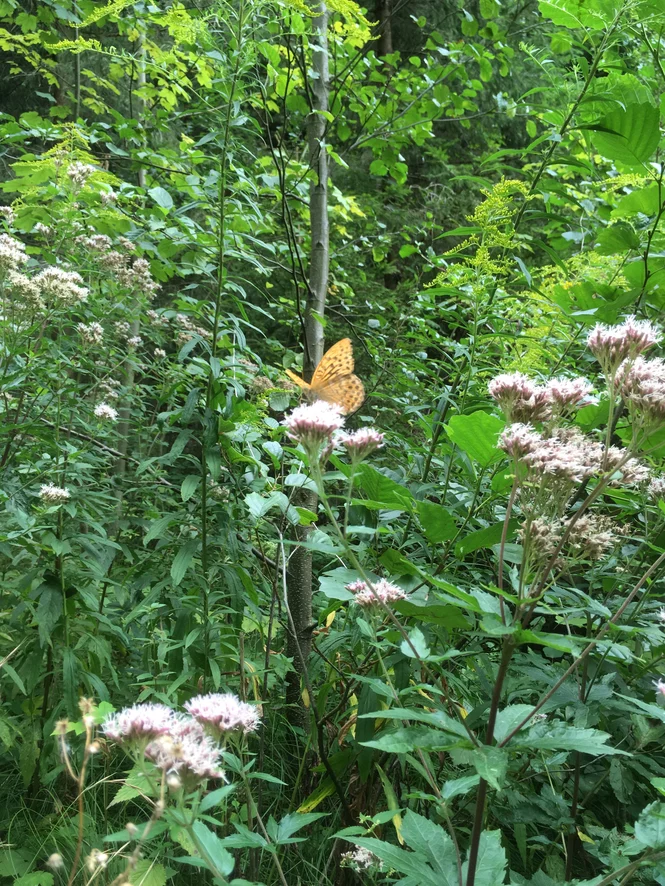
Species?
Argynnis paphia
